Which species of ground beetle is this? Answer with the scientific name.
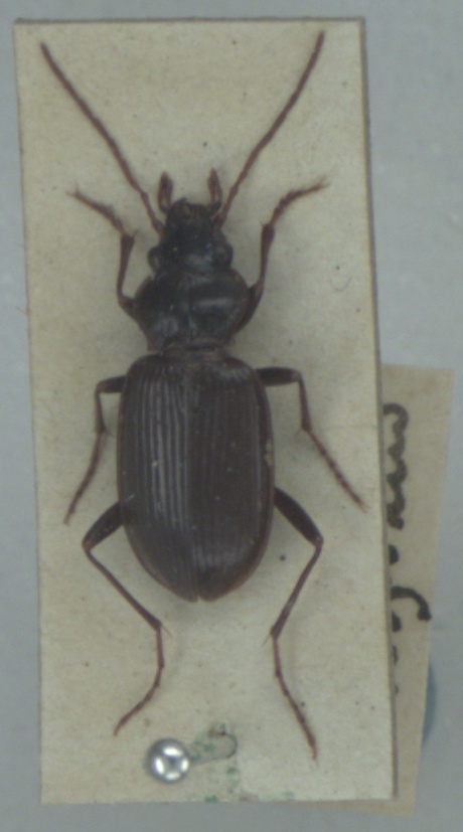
Nebria salina
